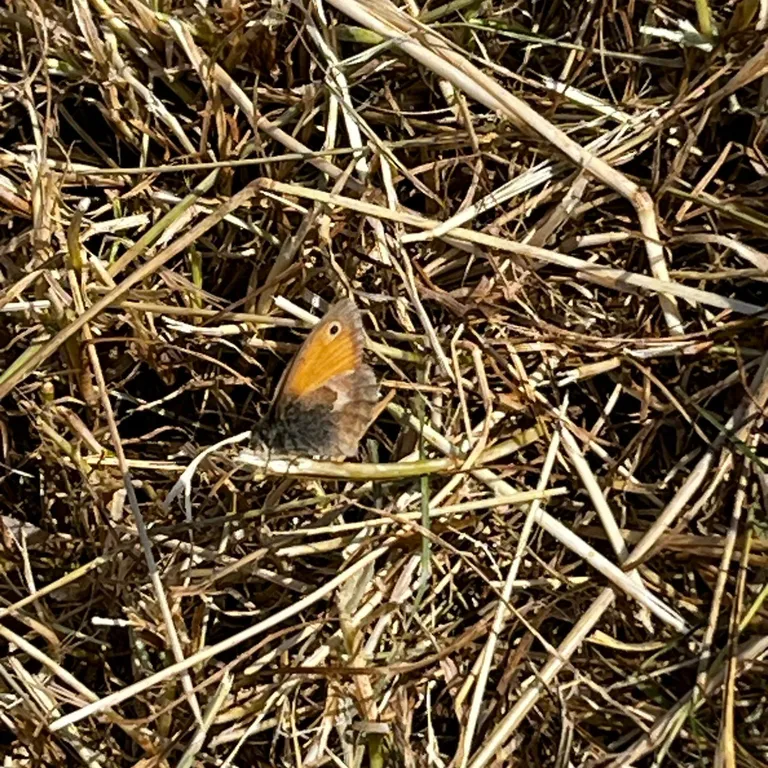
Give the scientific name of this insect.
Coenonympha pamphilus
